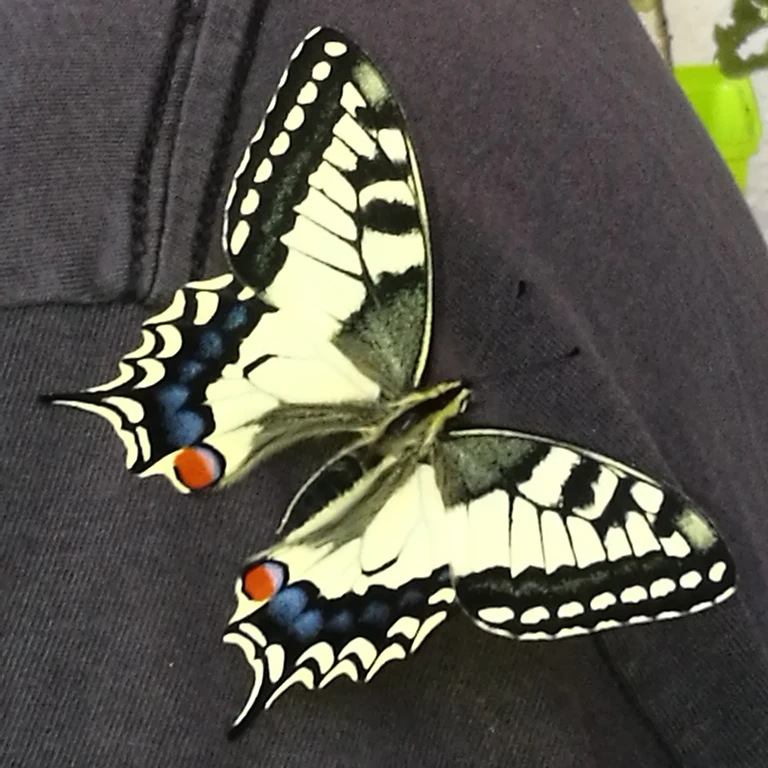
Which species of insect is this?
Papilio machaon
